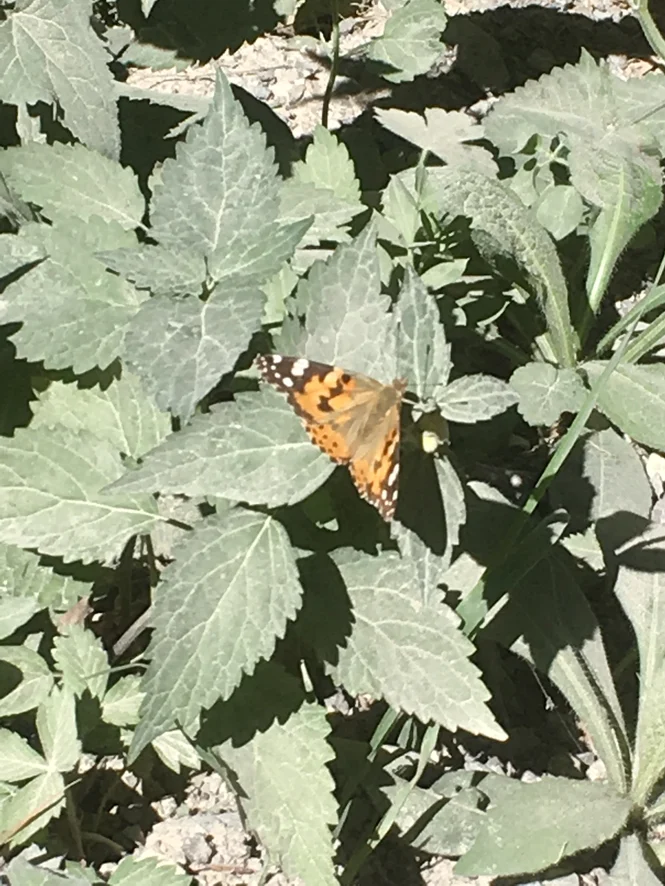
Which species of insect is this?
Vanessa cardui
